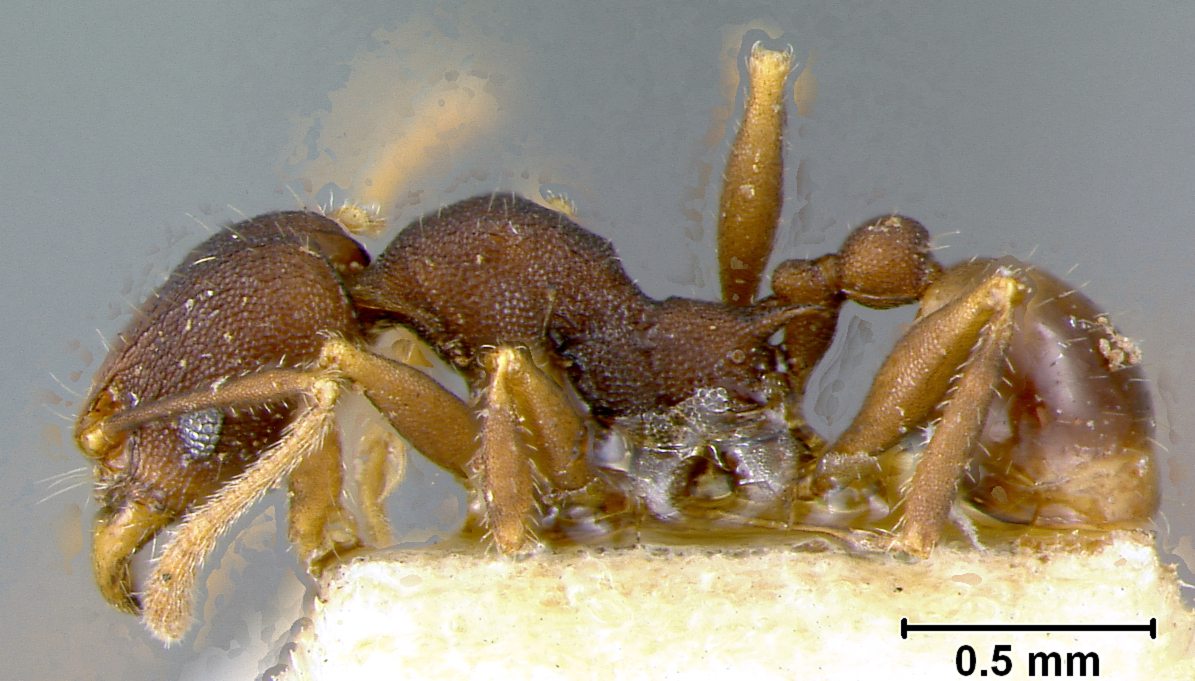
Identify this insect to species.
Pheidole caldwelli
